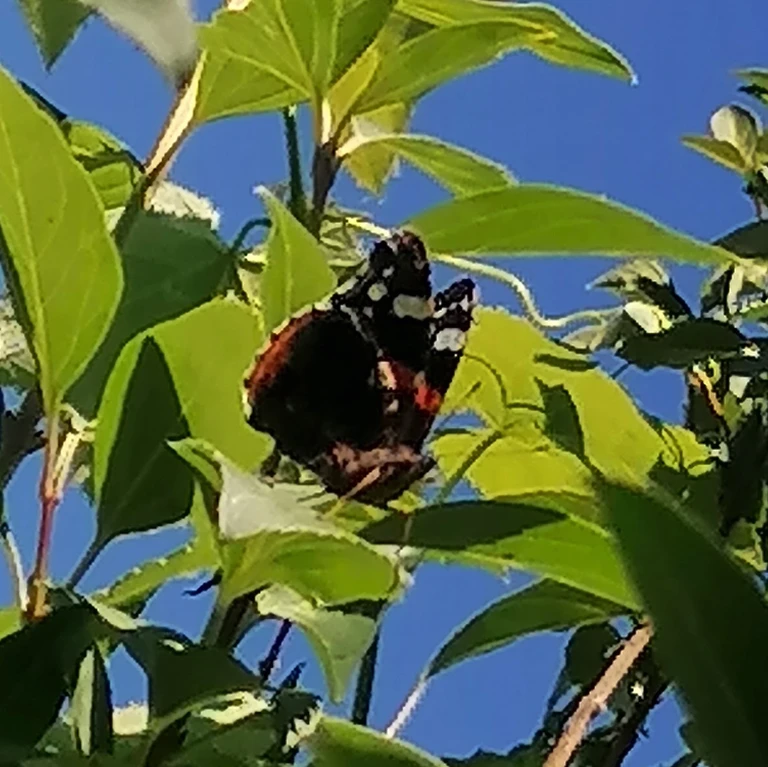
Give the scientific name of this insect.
Vanessa atalanta
